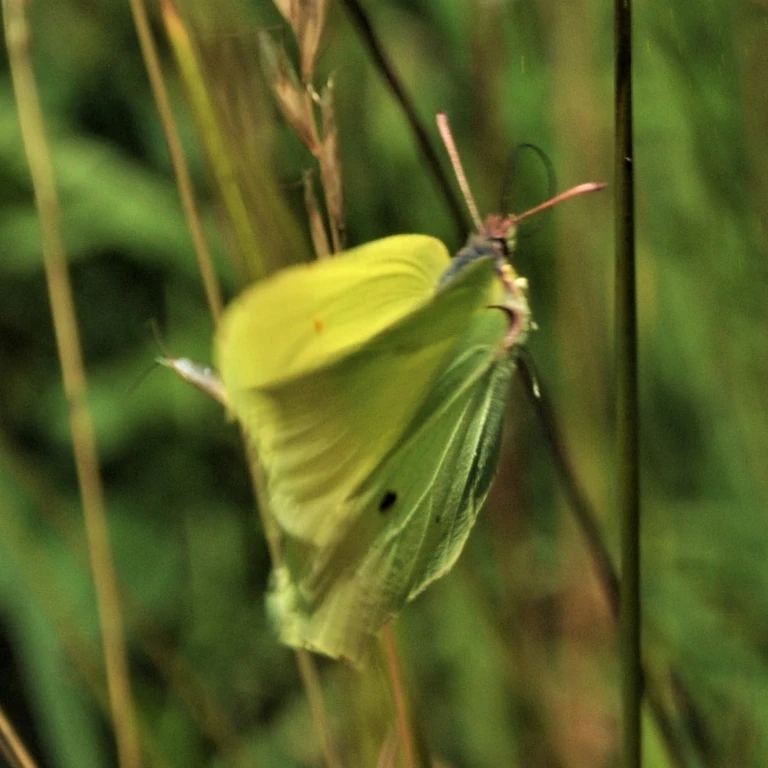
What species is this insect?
Gonepteryx rhamni
